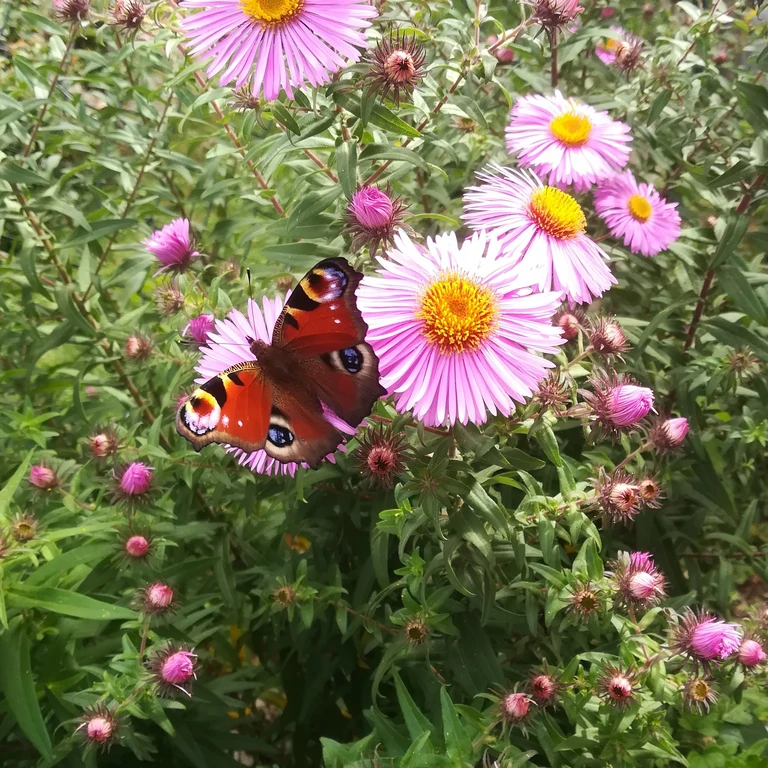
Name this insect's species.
Aglais io
